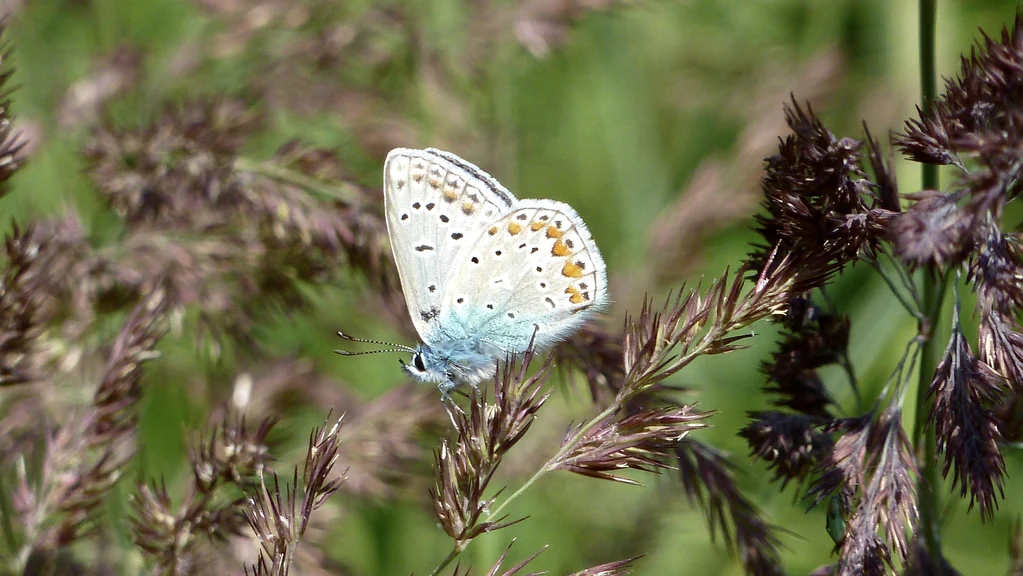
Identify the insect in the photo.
Polyommatus icarus
